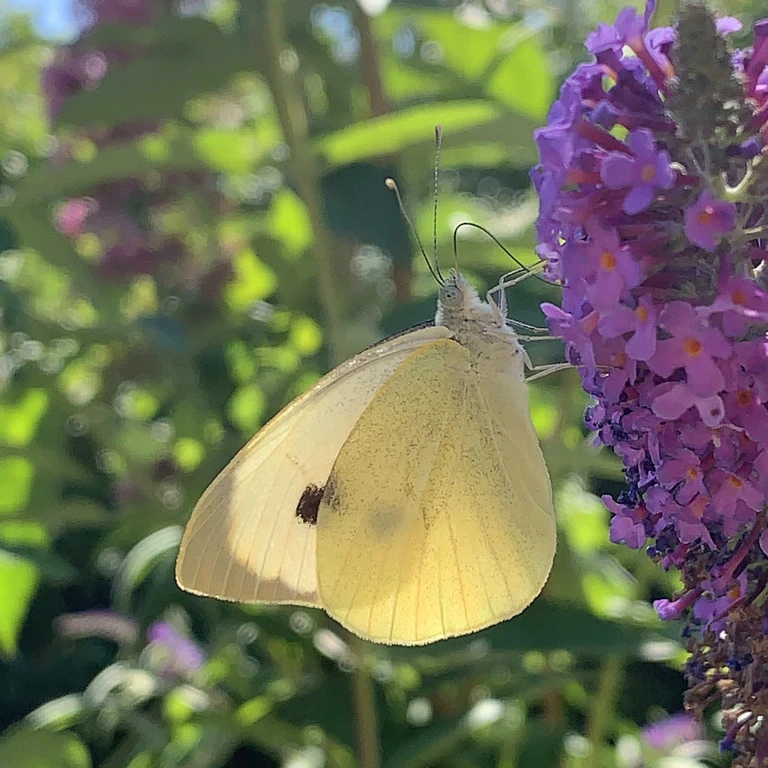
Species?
Pieris brassicae
